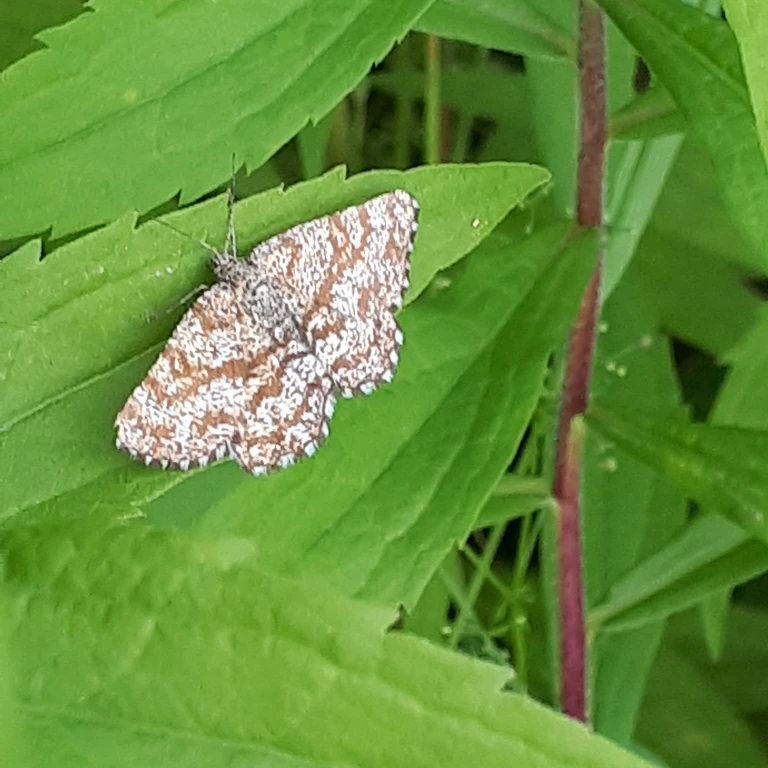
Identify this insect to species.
Ematurga atomaria
